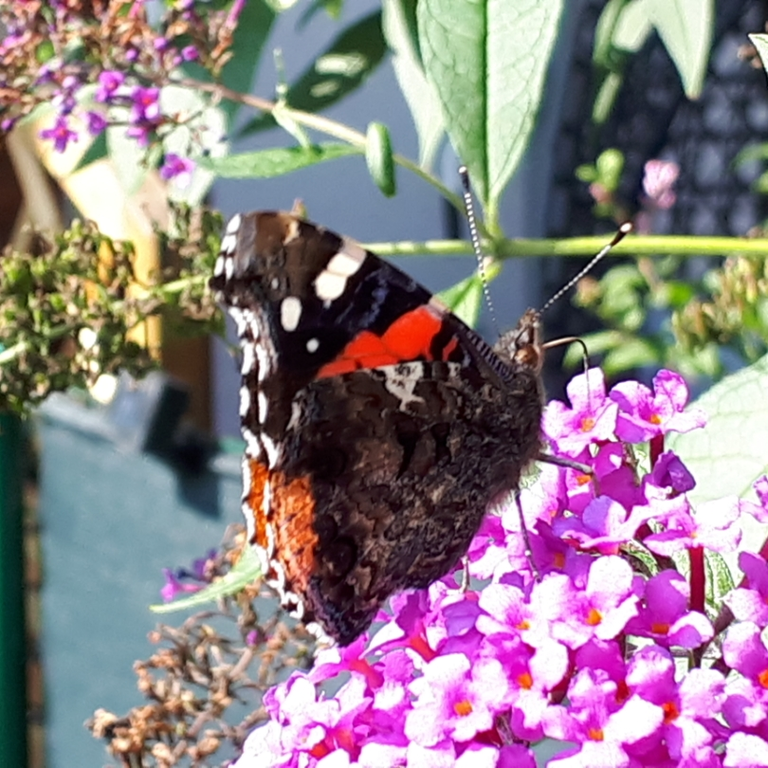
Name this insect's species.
Vanessa atalanta
